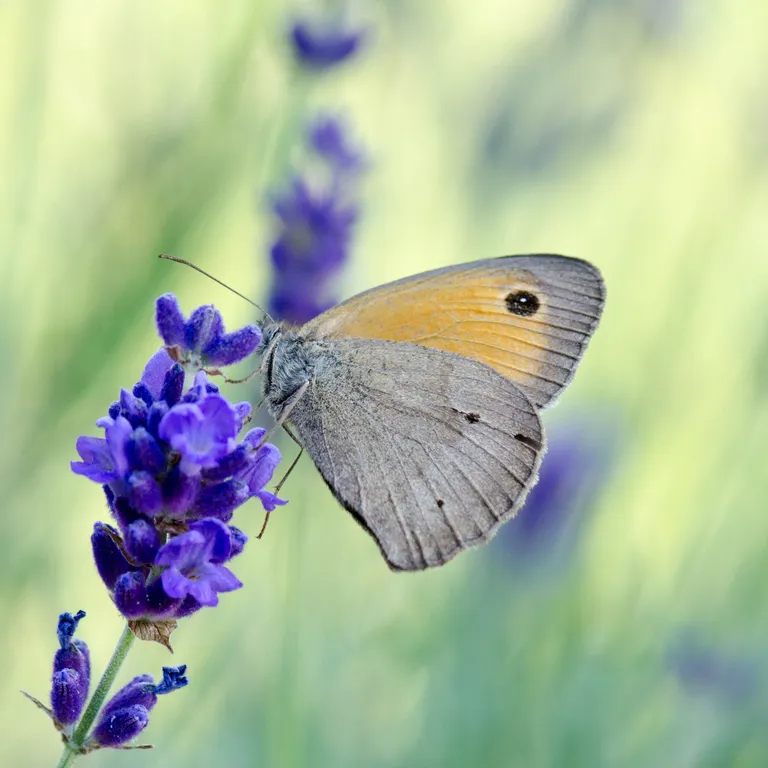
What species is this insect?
Maniola jurtina
